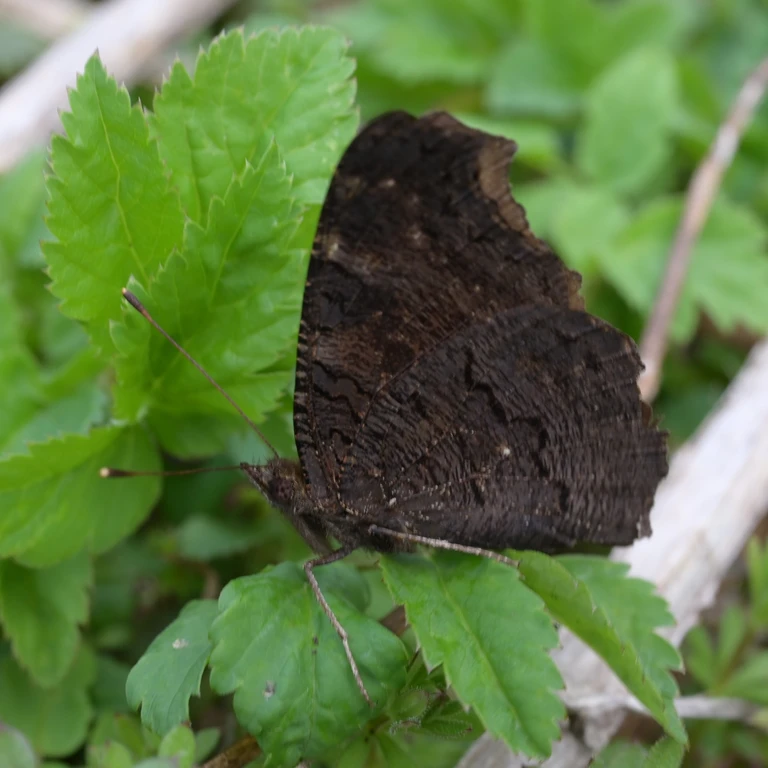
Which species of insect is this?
Aglais io
